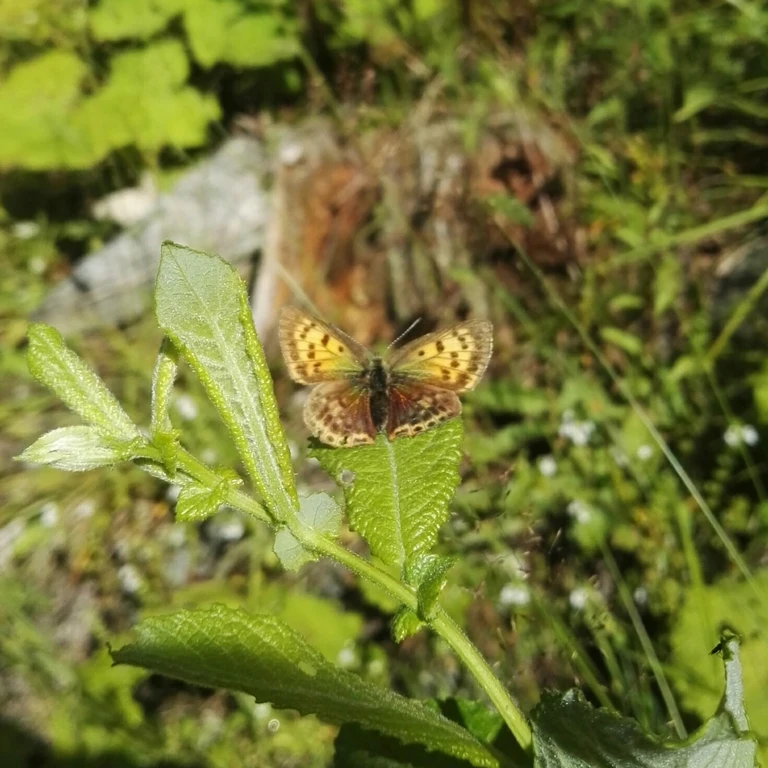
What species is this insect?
Lycaena virgaureae
